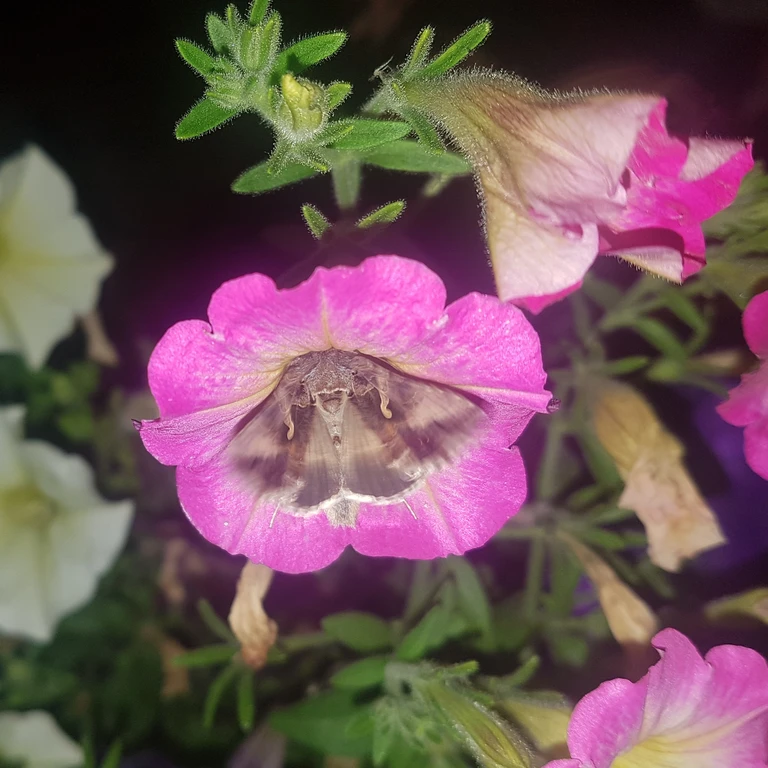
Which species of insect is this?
Autographa gamma
